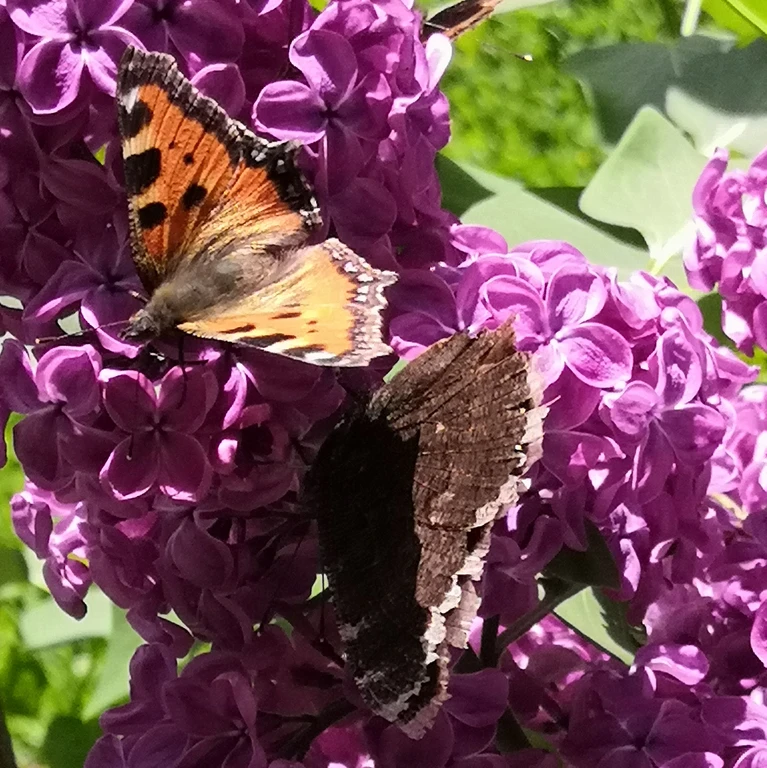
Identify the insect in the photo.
Aglais urticae
